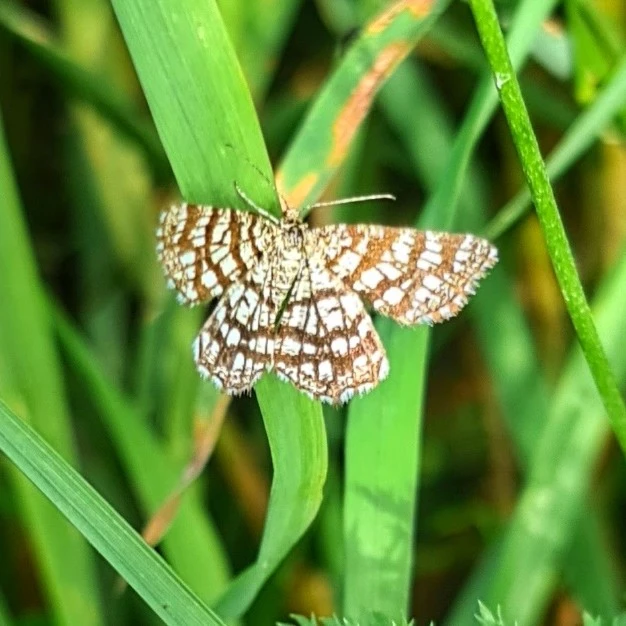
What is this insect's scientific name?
Chiasmia clathrata
